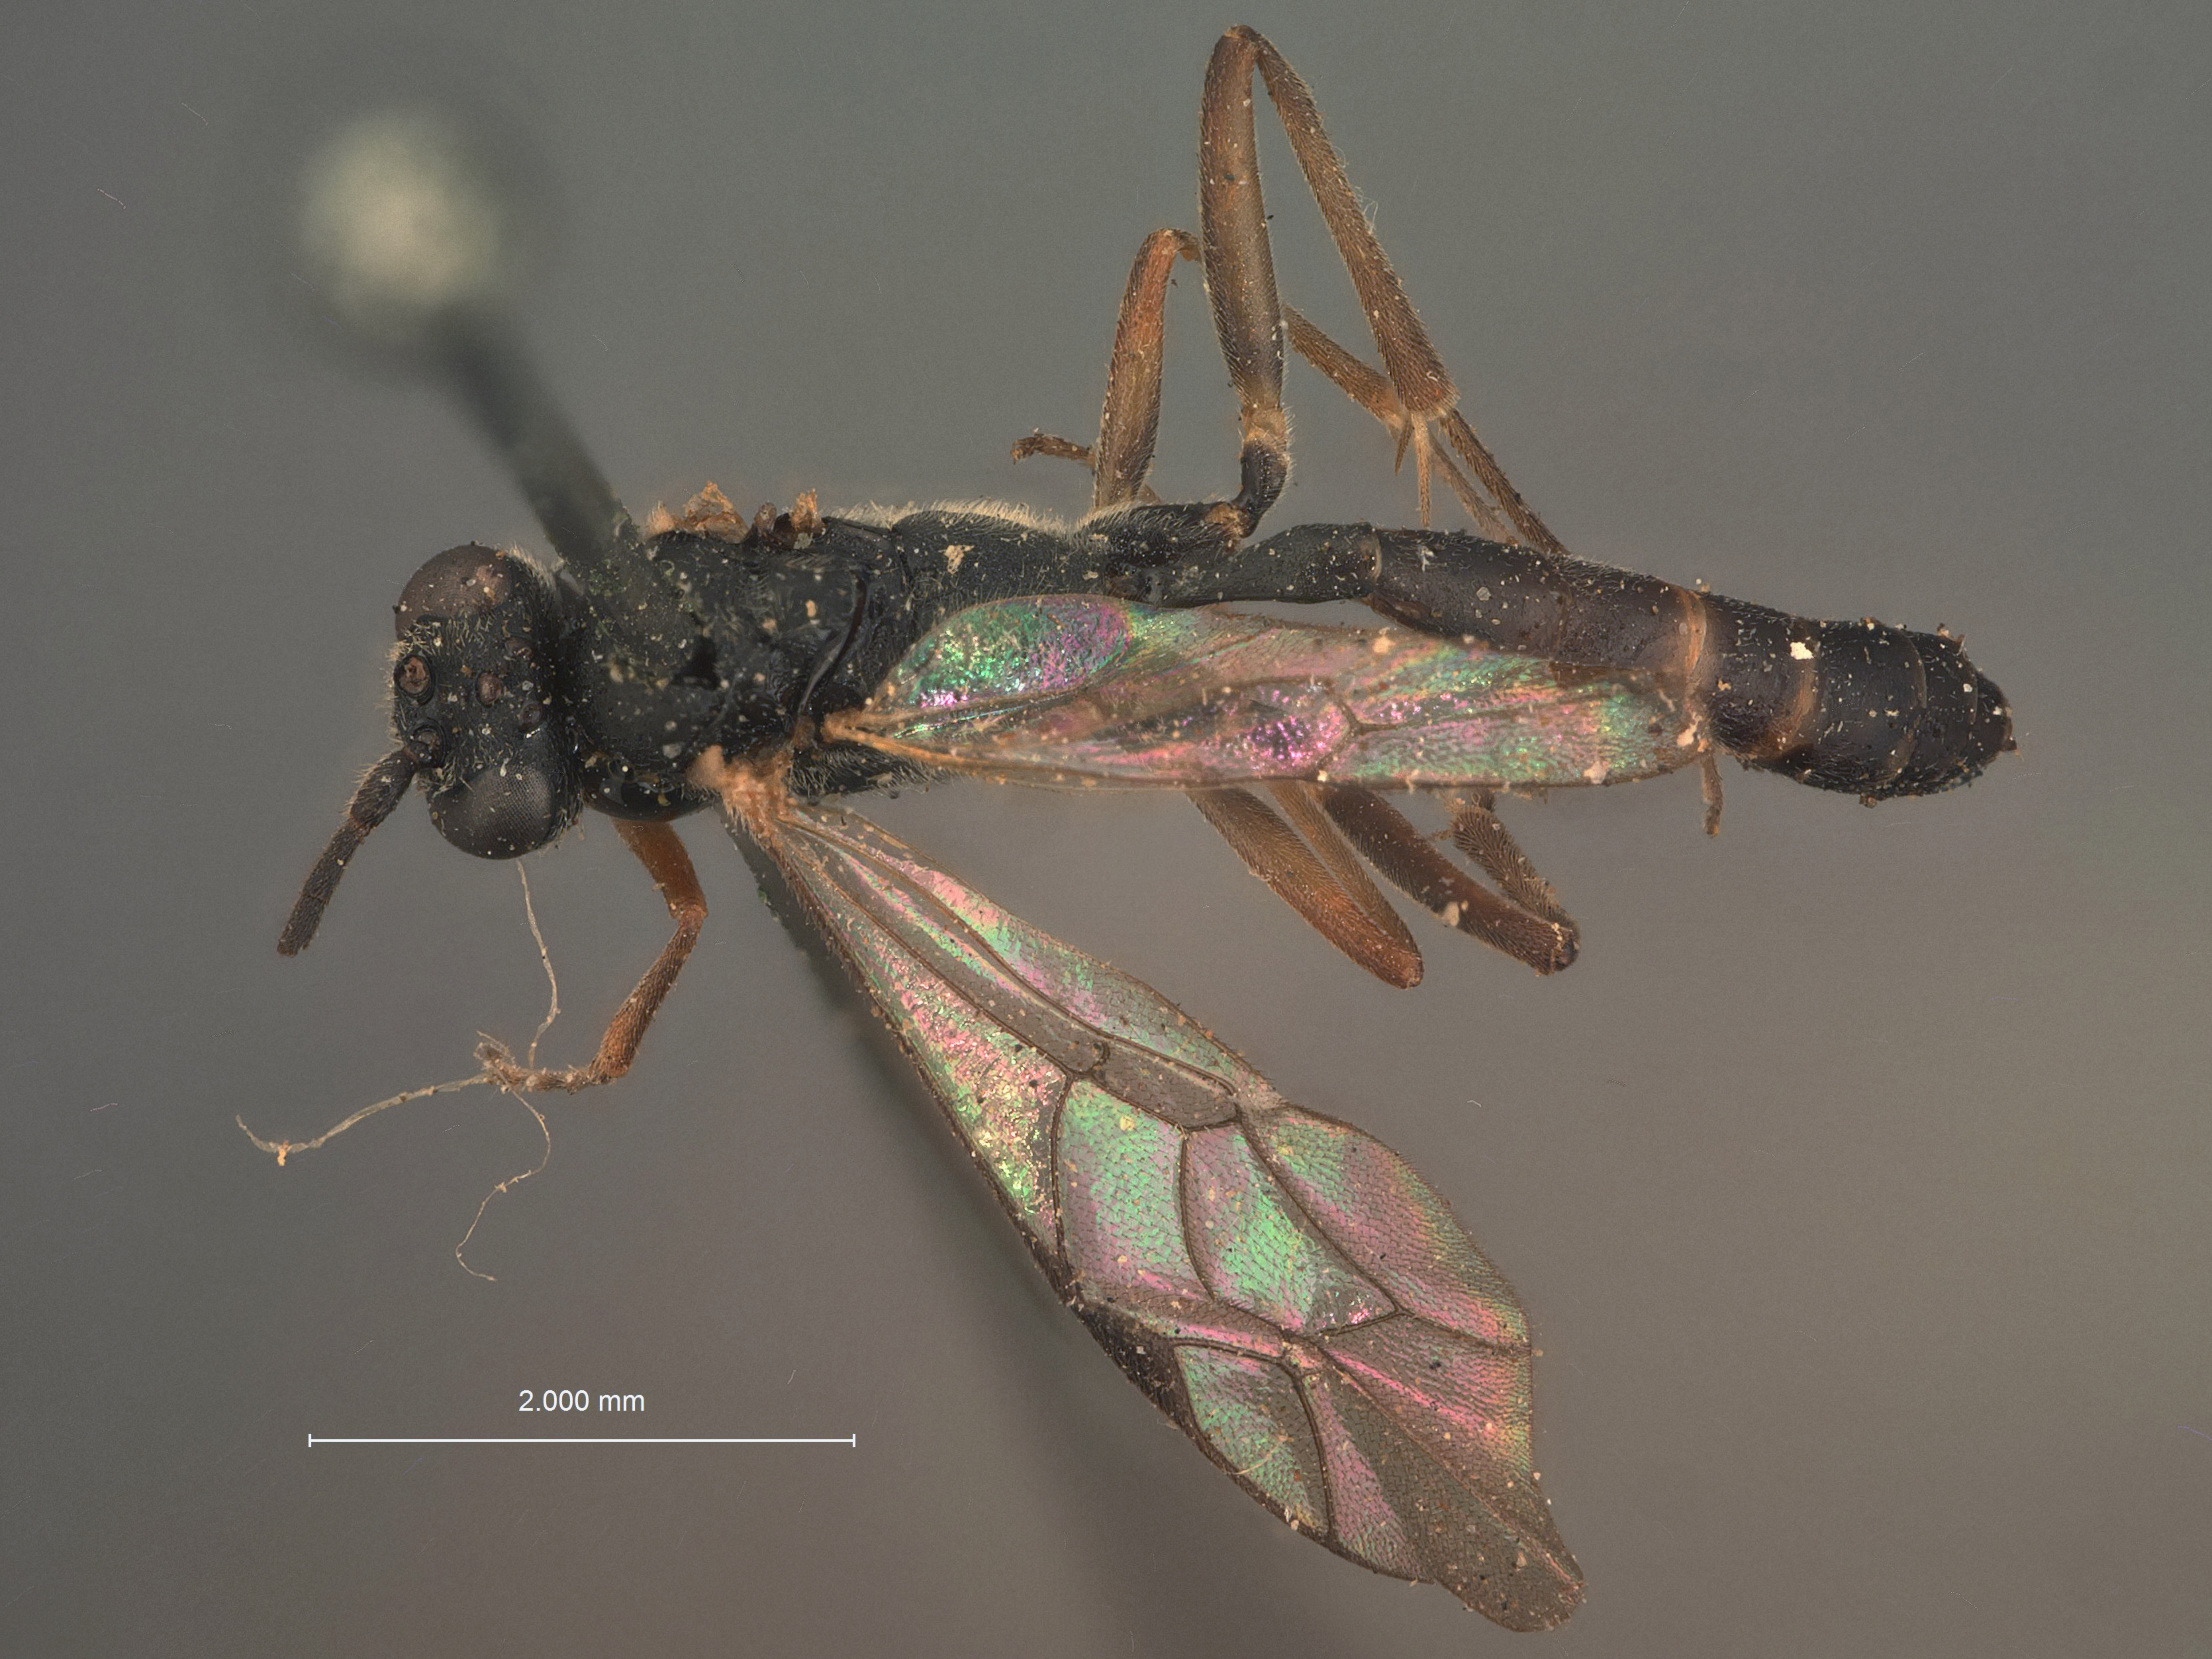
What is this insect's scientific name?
Nematopodius texanus
